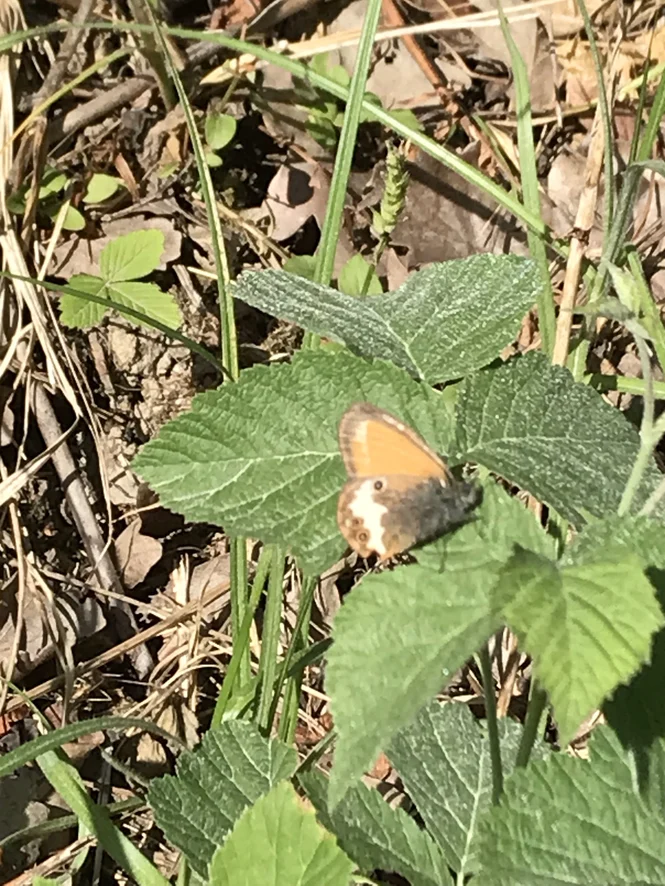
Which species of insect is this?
Coenonympha arcania
